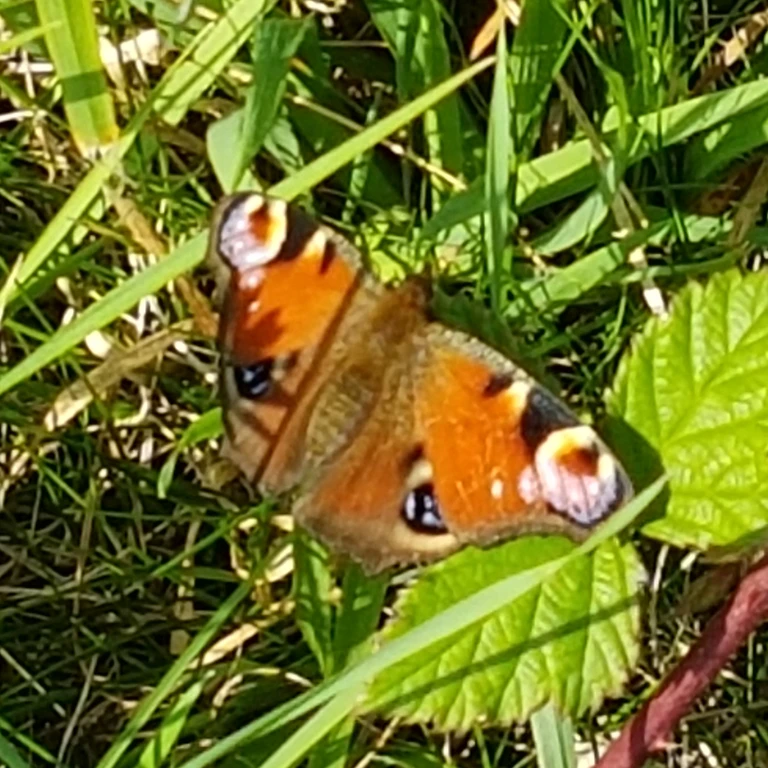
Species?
Aglais io
